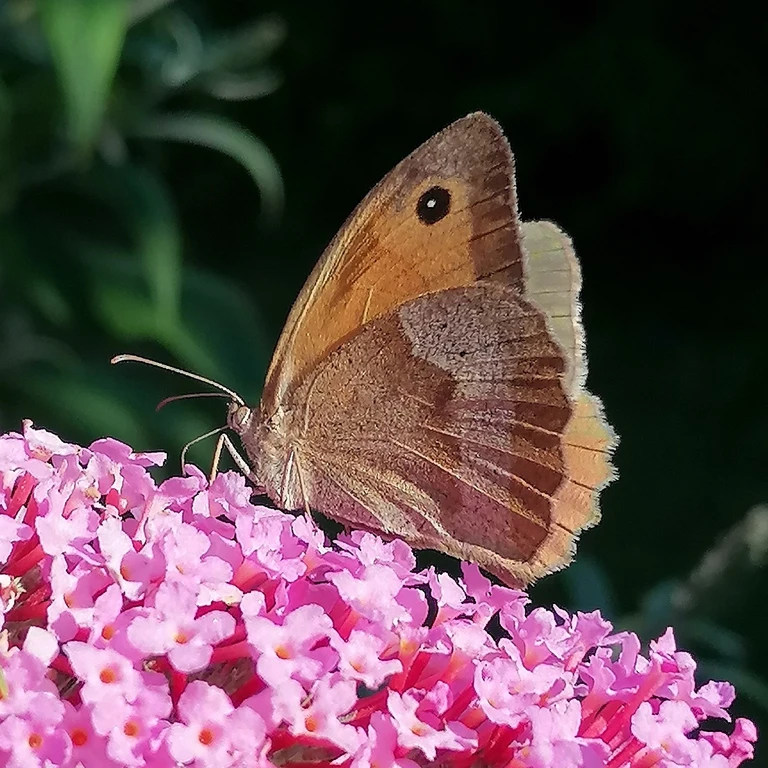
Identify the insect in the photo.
Maniola jurtina
